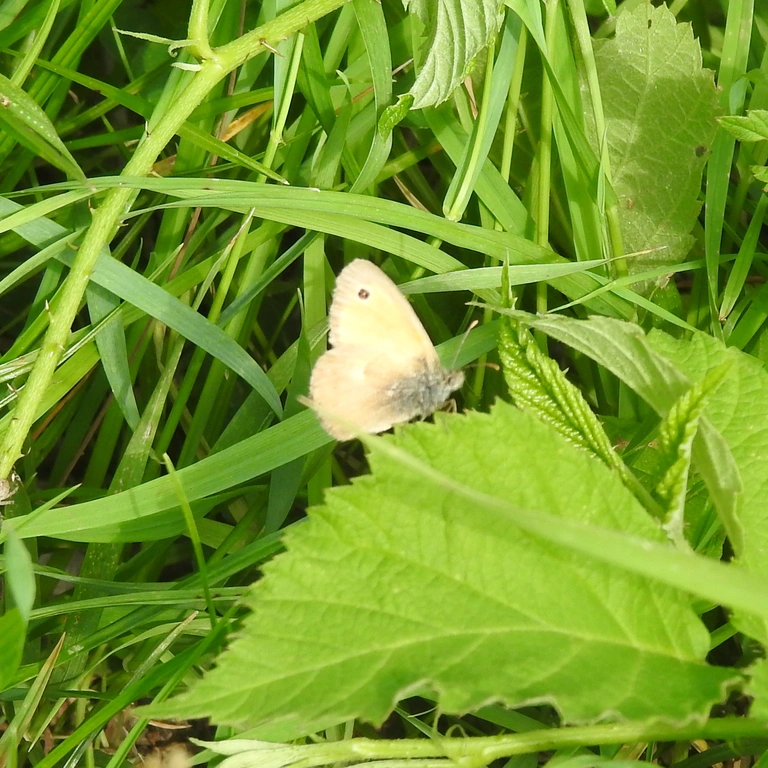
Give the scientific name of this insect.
Coenonympha pamphilus
